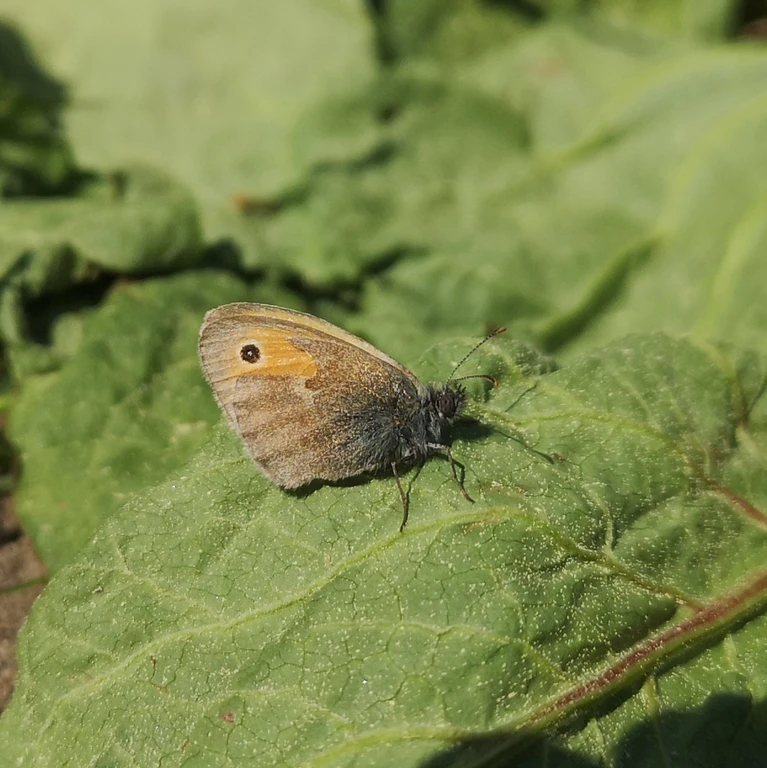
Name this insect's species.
Coenonympha pamphilus
